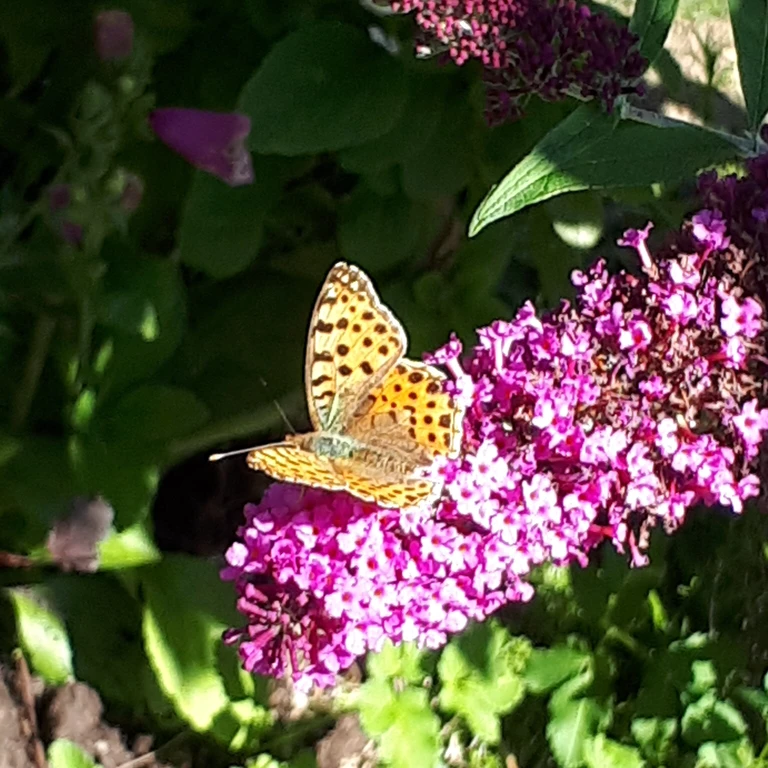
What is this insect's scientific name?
Issoria lathonia
